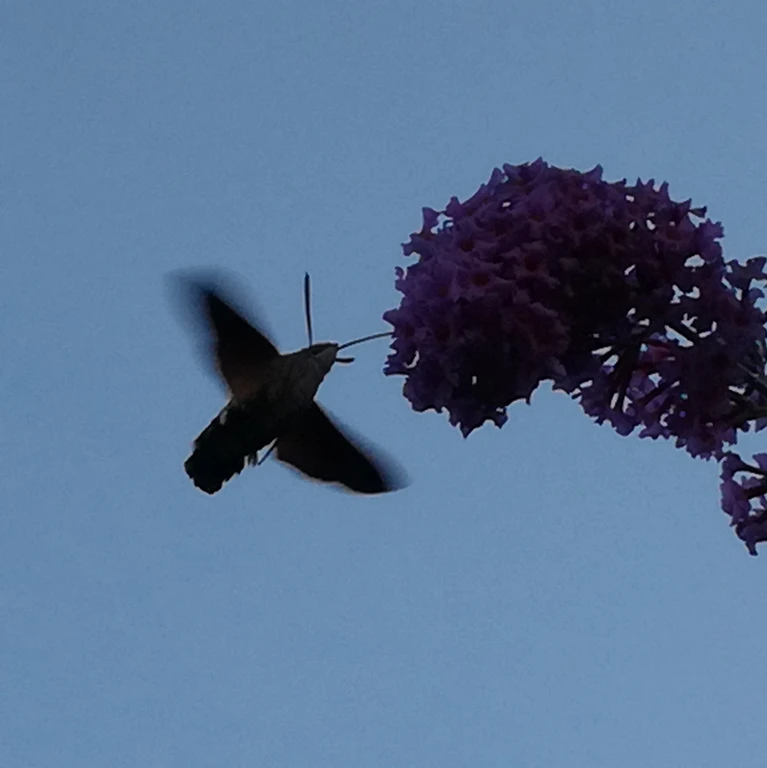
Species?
Macroglossum stellatarum
